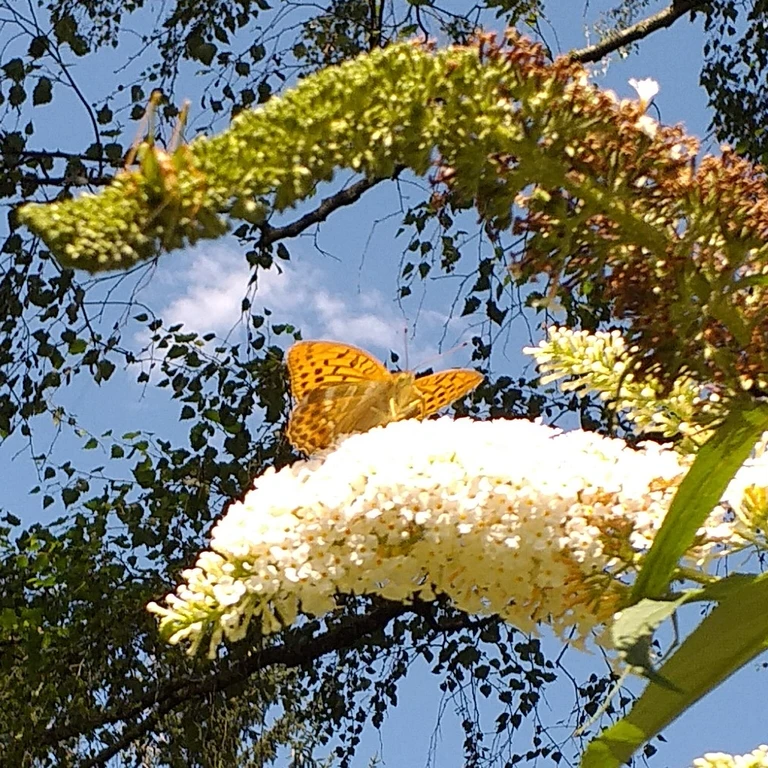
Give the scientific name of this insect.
Argynnis paphia
